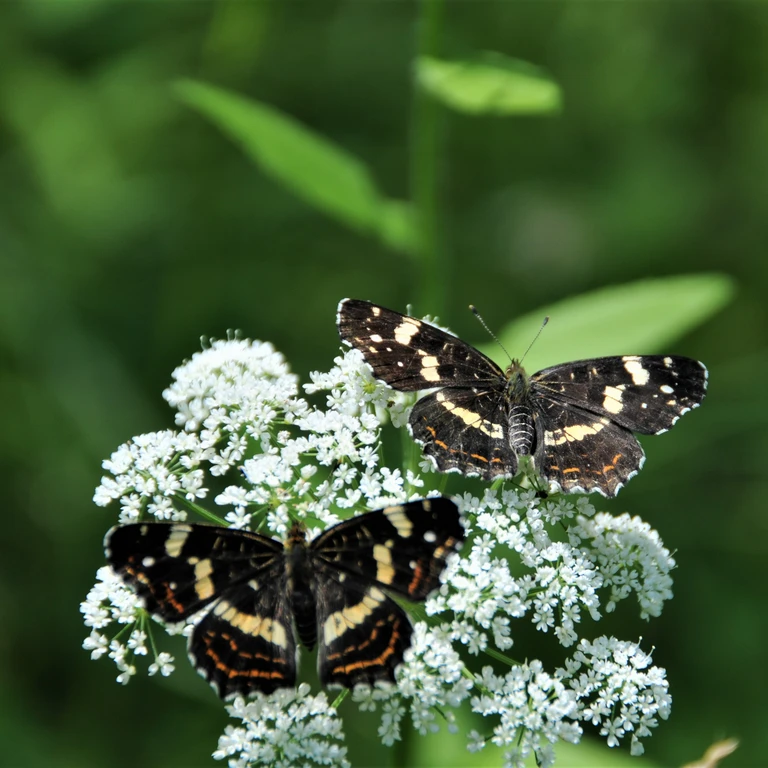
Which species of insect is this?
Araschnia levana
